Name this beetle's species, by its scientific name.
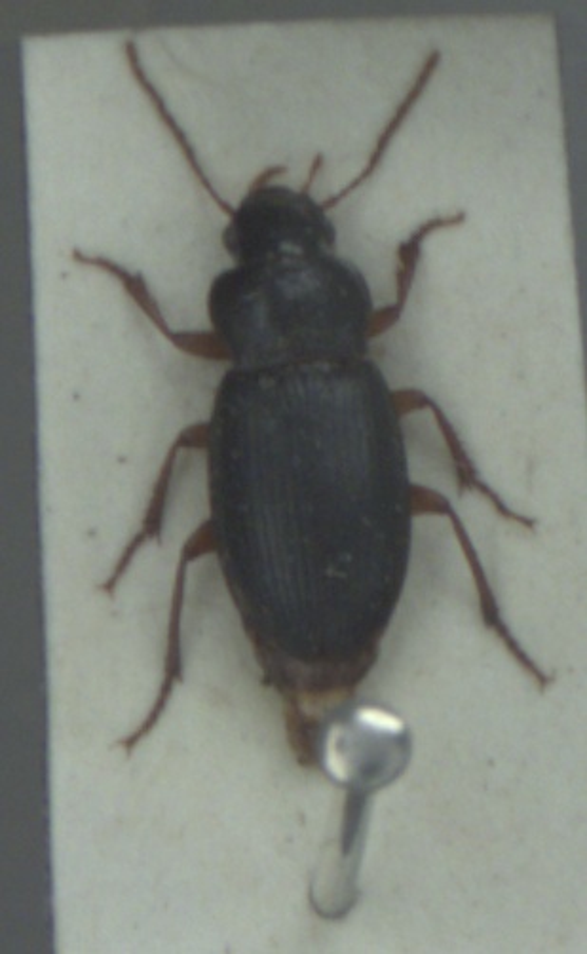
Ophonus rufibarbis
